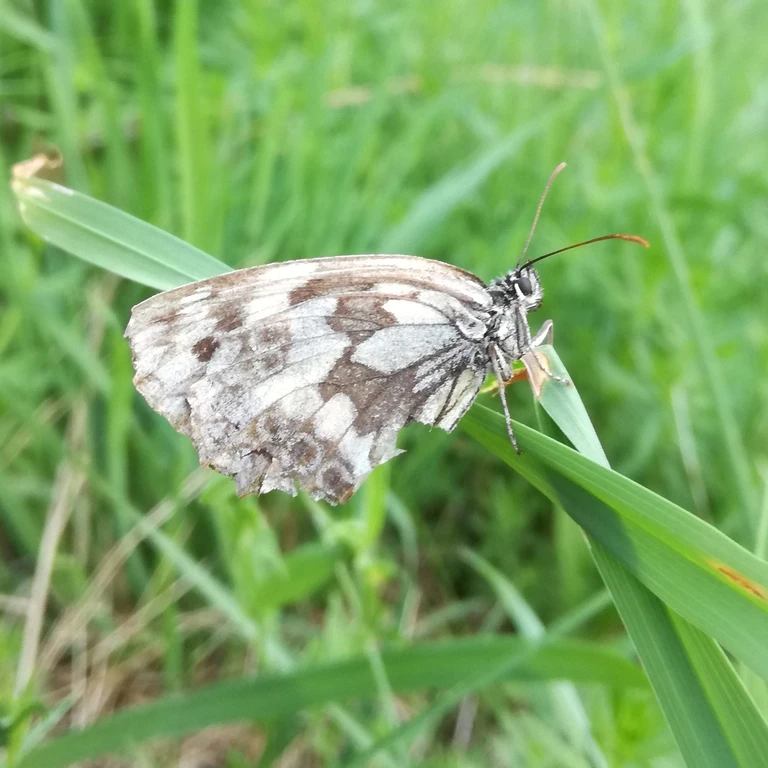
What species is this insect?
Melanargia galathea
